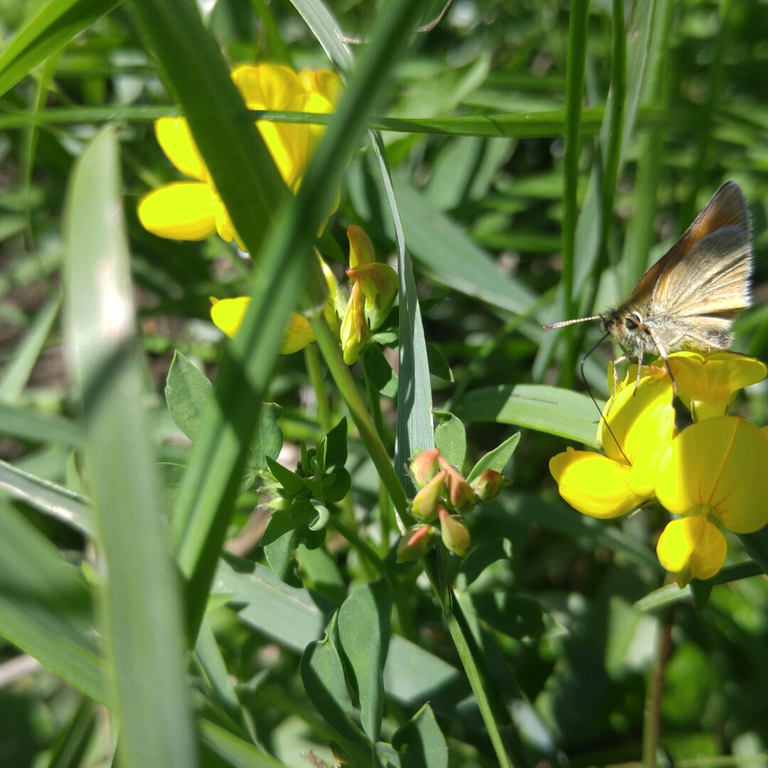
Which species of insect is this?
Thymelicus sylvestris
